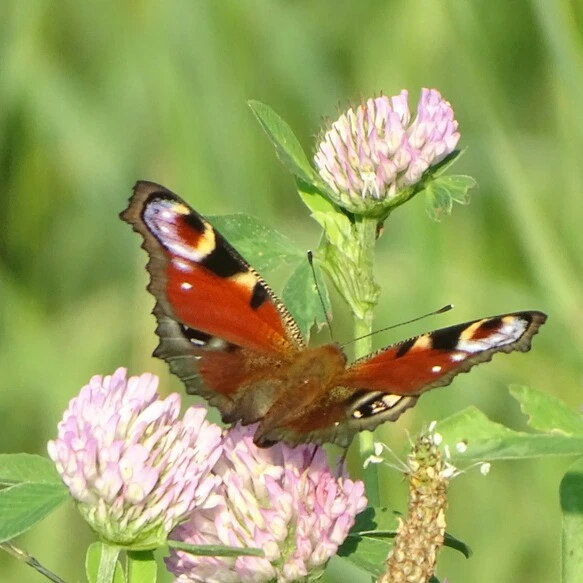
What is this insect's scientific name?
Aglais io
